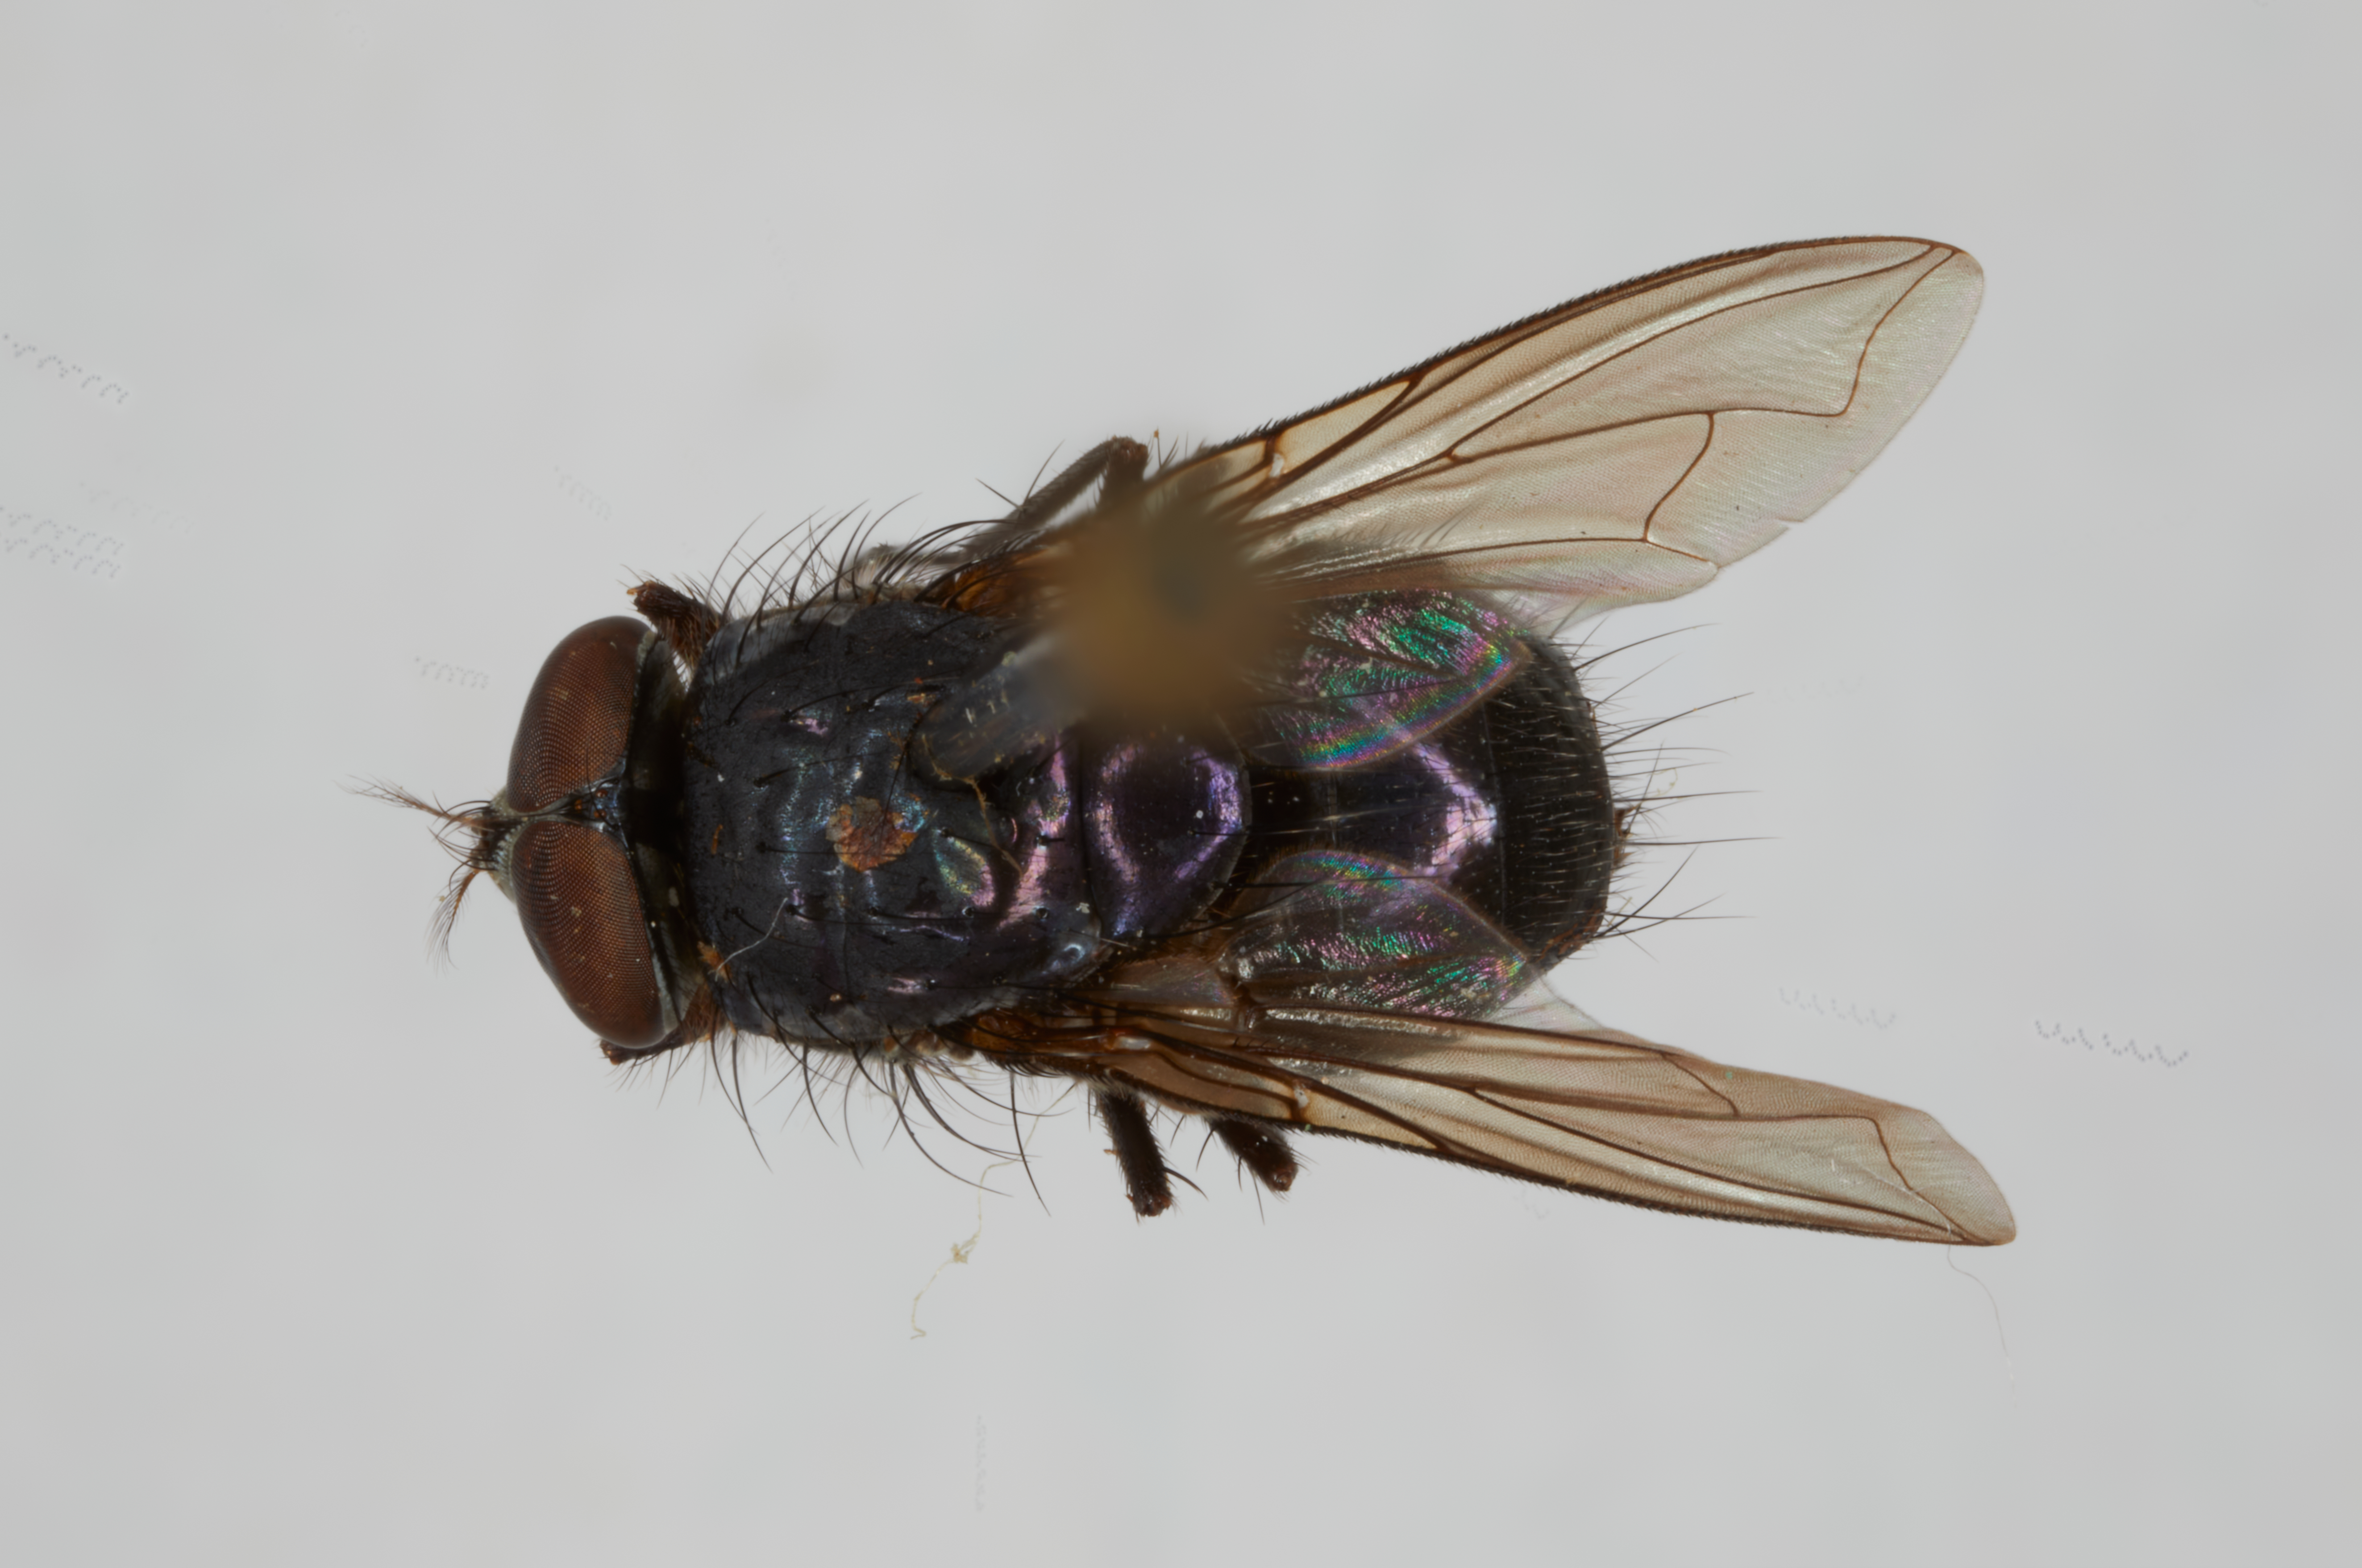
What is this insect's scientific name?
Lucilia synderi
